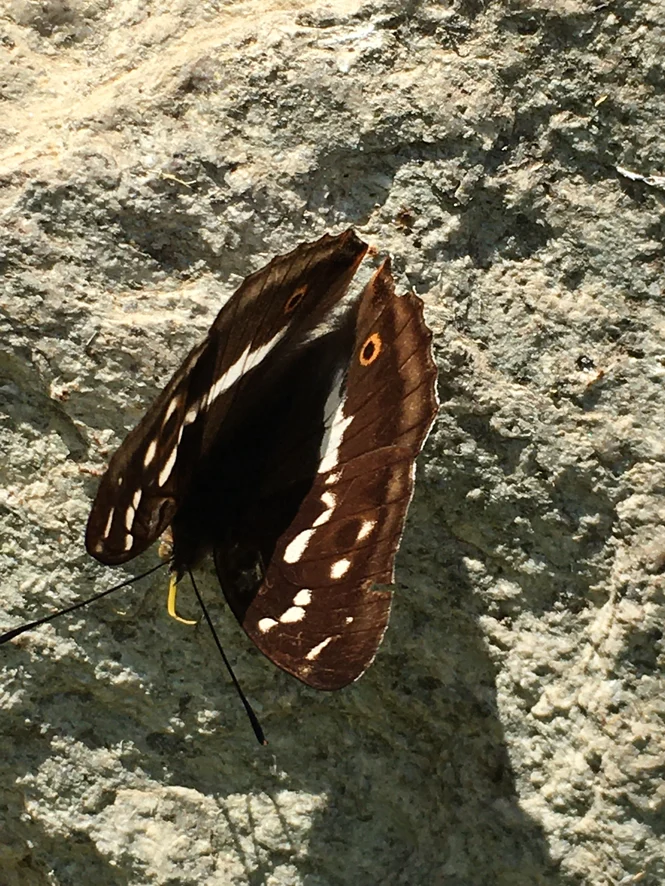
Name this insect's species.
Apatura iris
